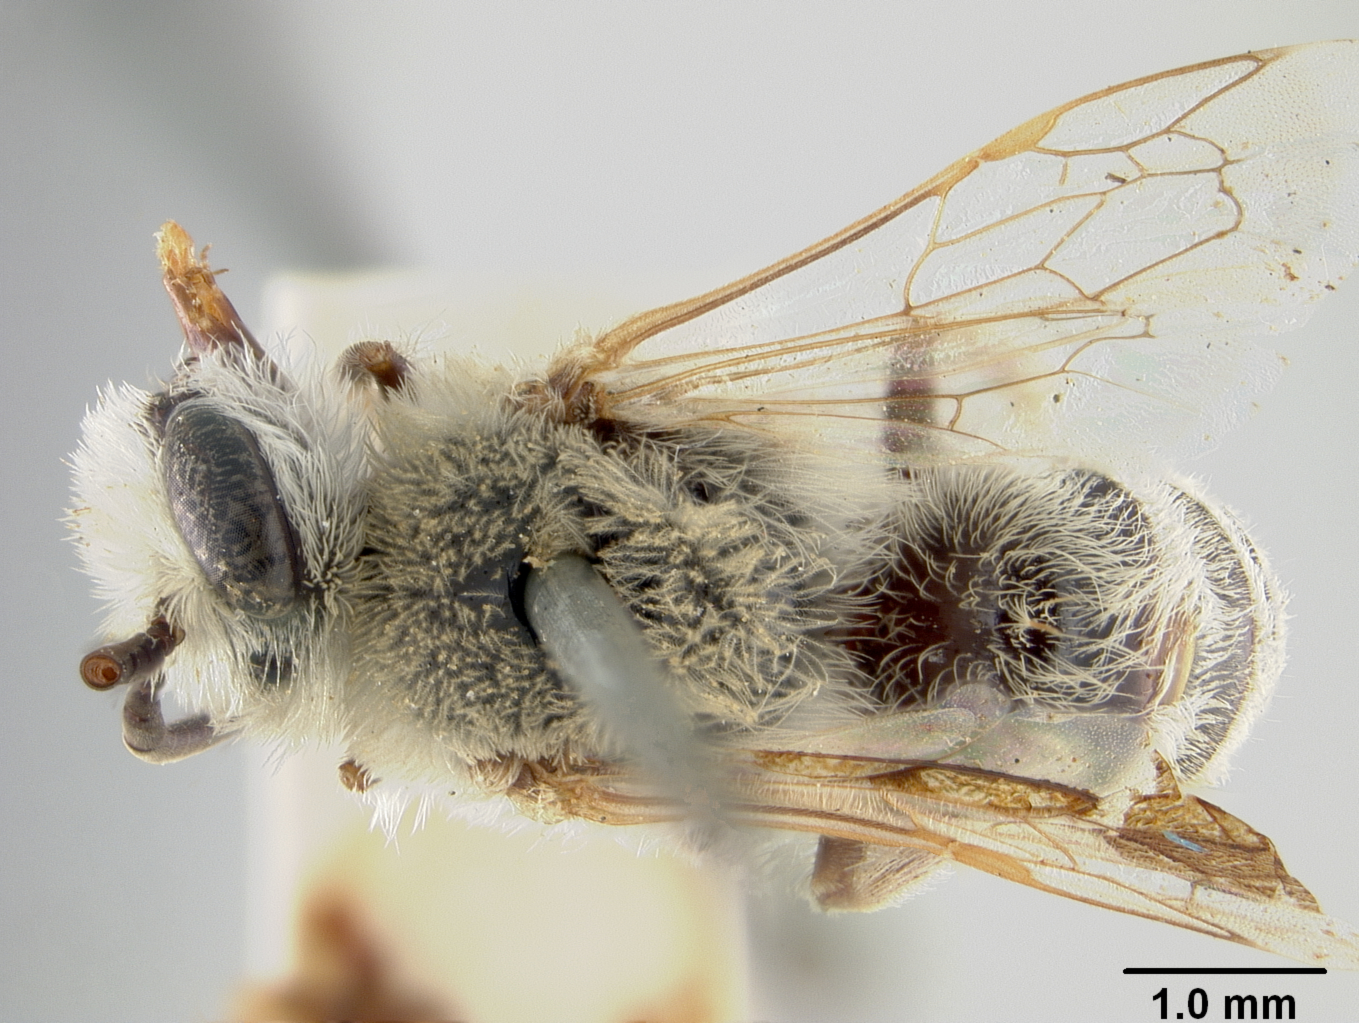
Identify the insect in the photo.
Colletes annae
